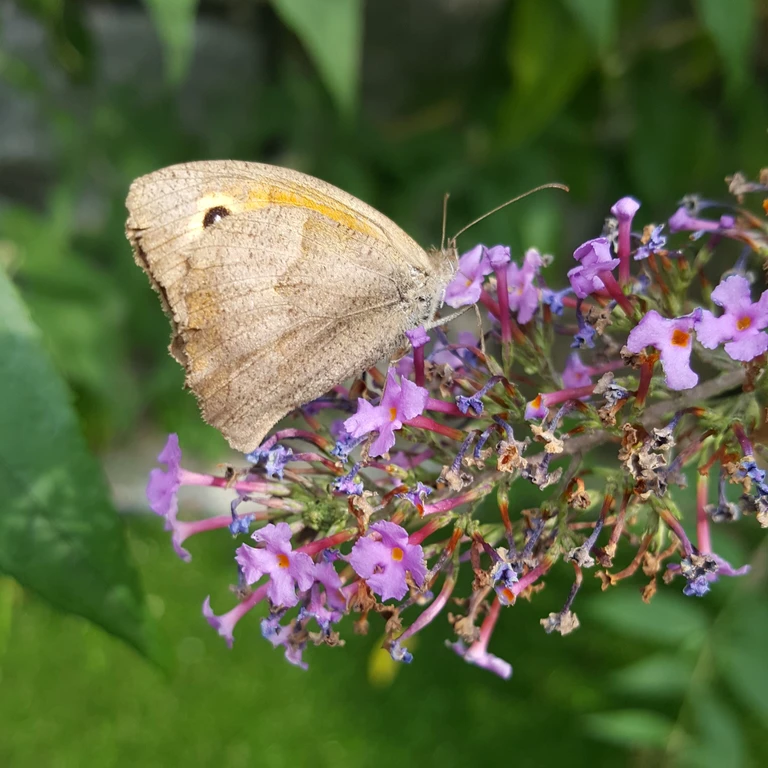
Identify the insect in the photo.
Maniola jurtina
